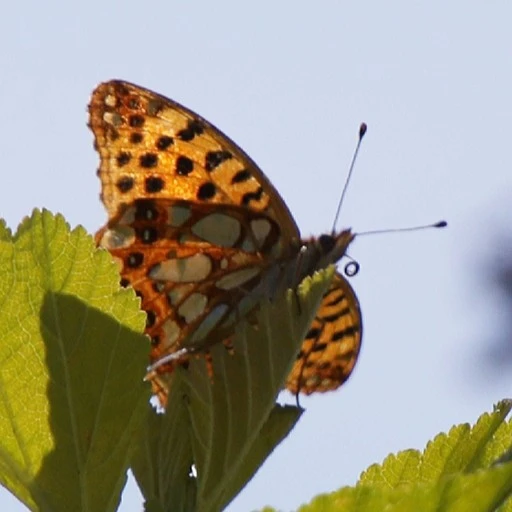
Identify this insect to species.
Issoria lathonia
